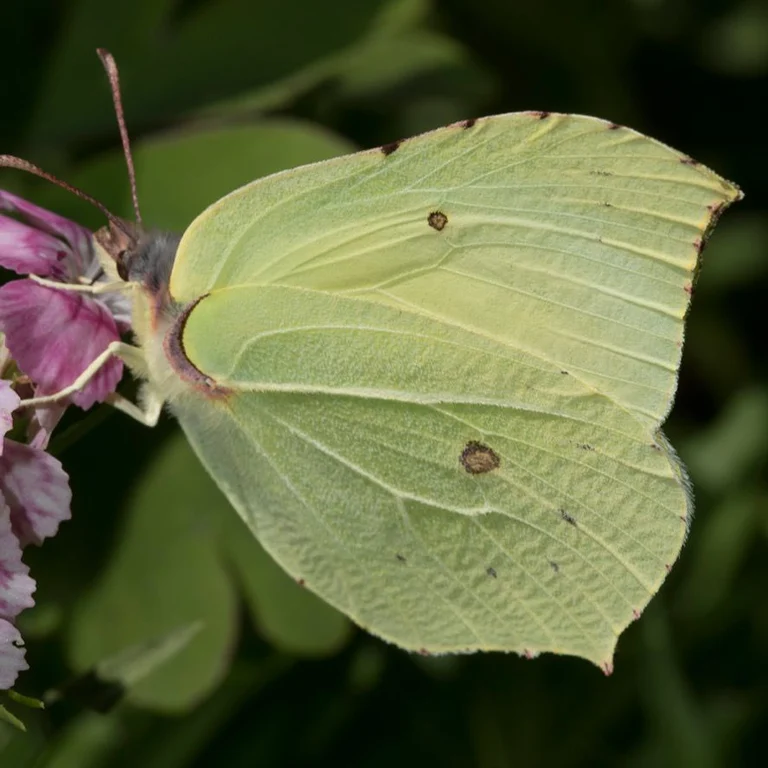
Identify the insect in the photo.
Gonepteryx rhamni
